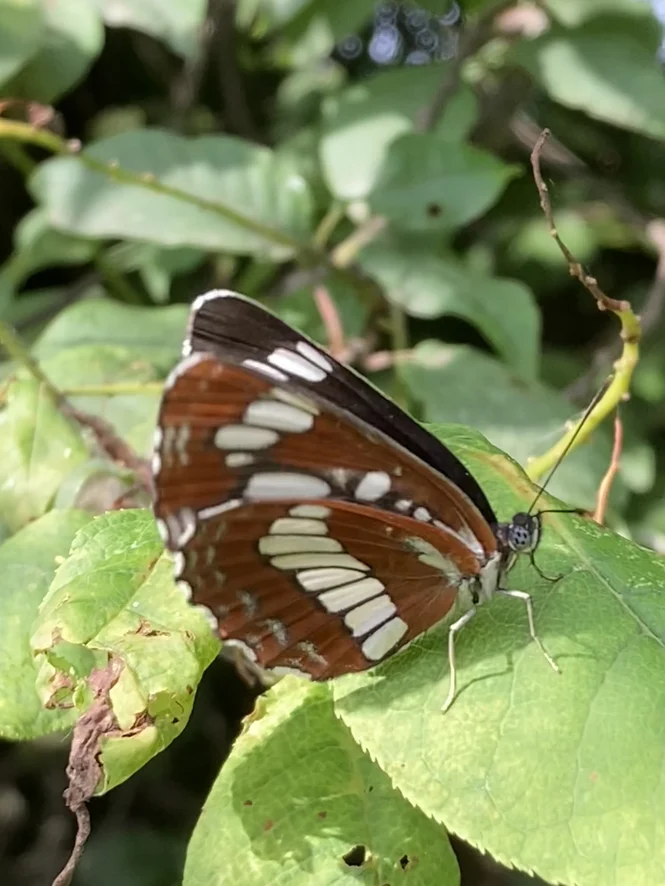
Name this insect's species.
Neptis rivularis
